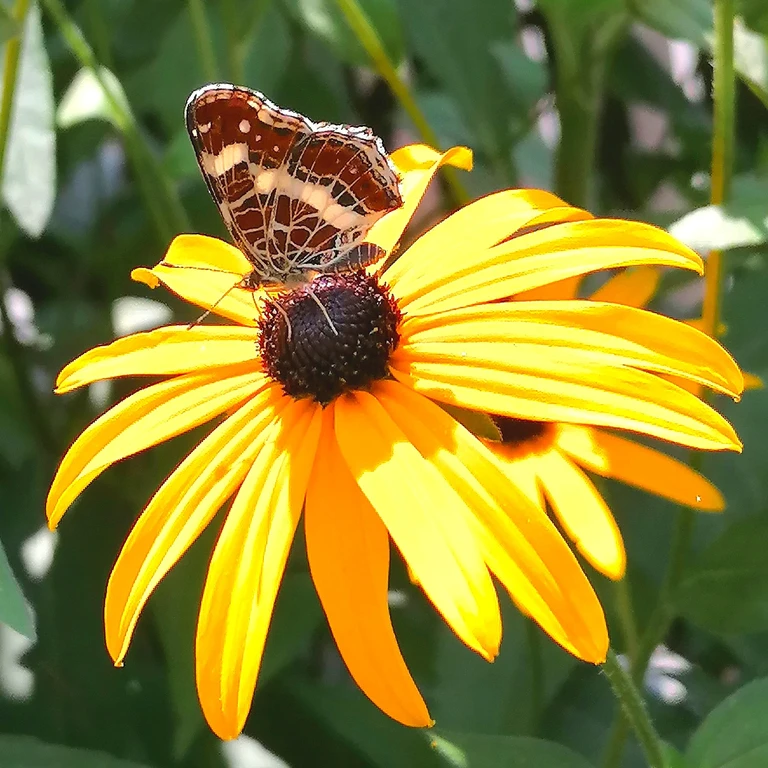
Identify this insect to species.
Araschnia levana
